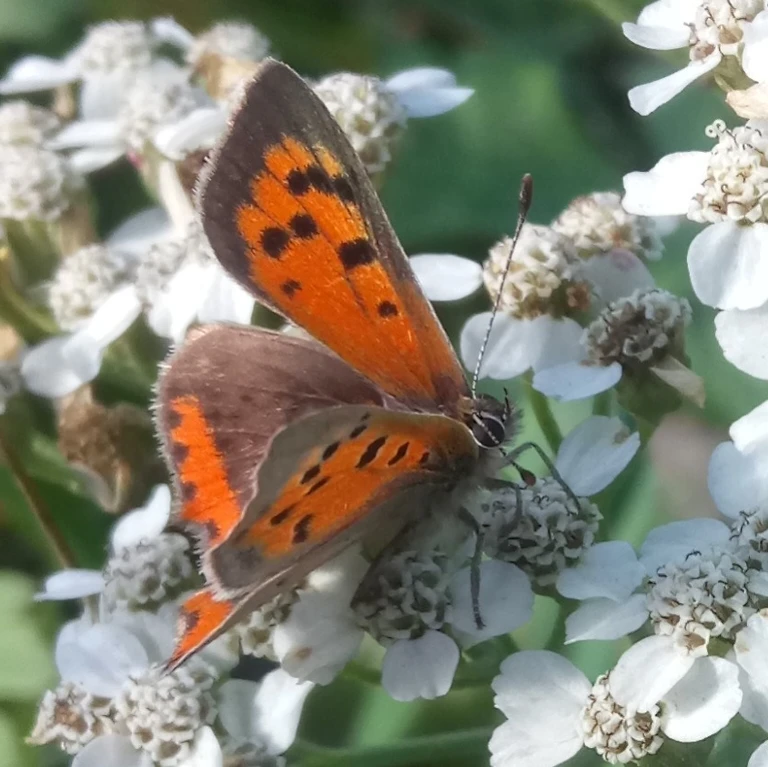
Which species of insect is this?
Lycaena phlaeas
